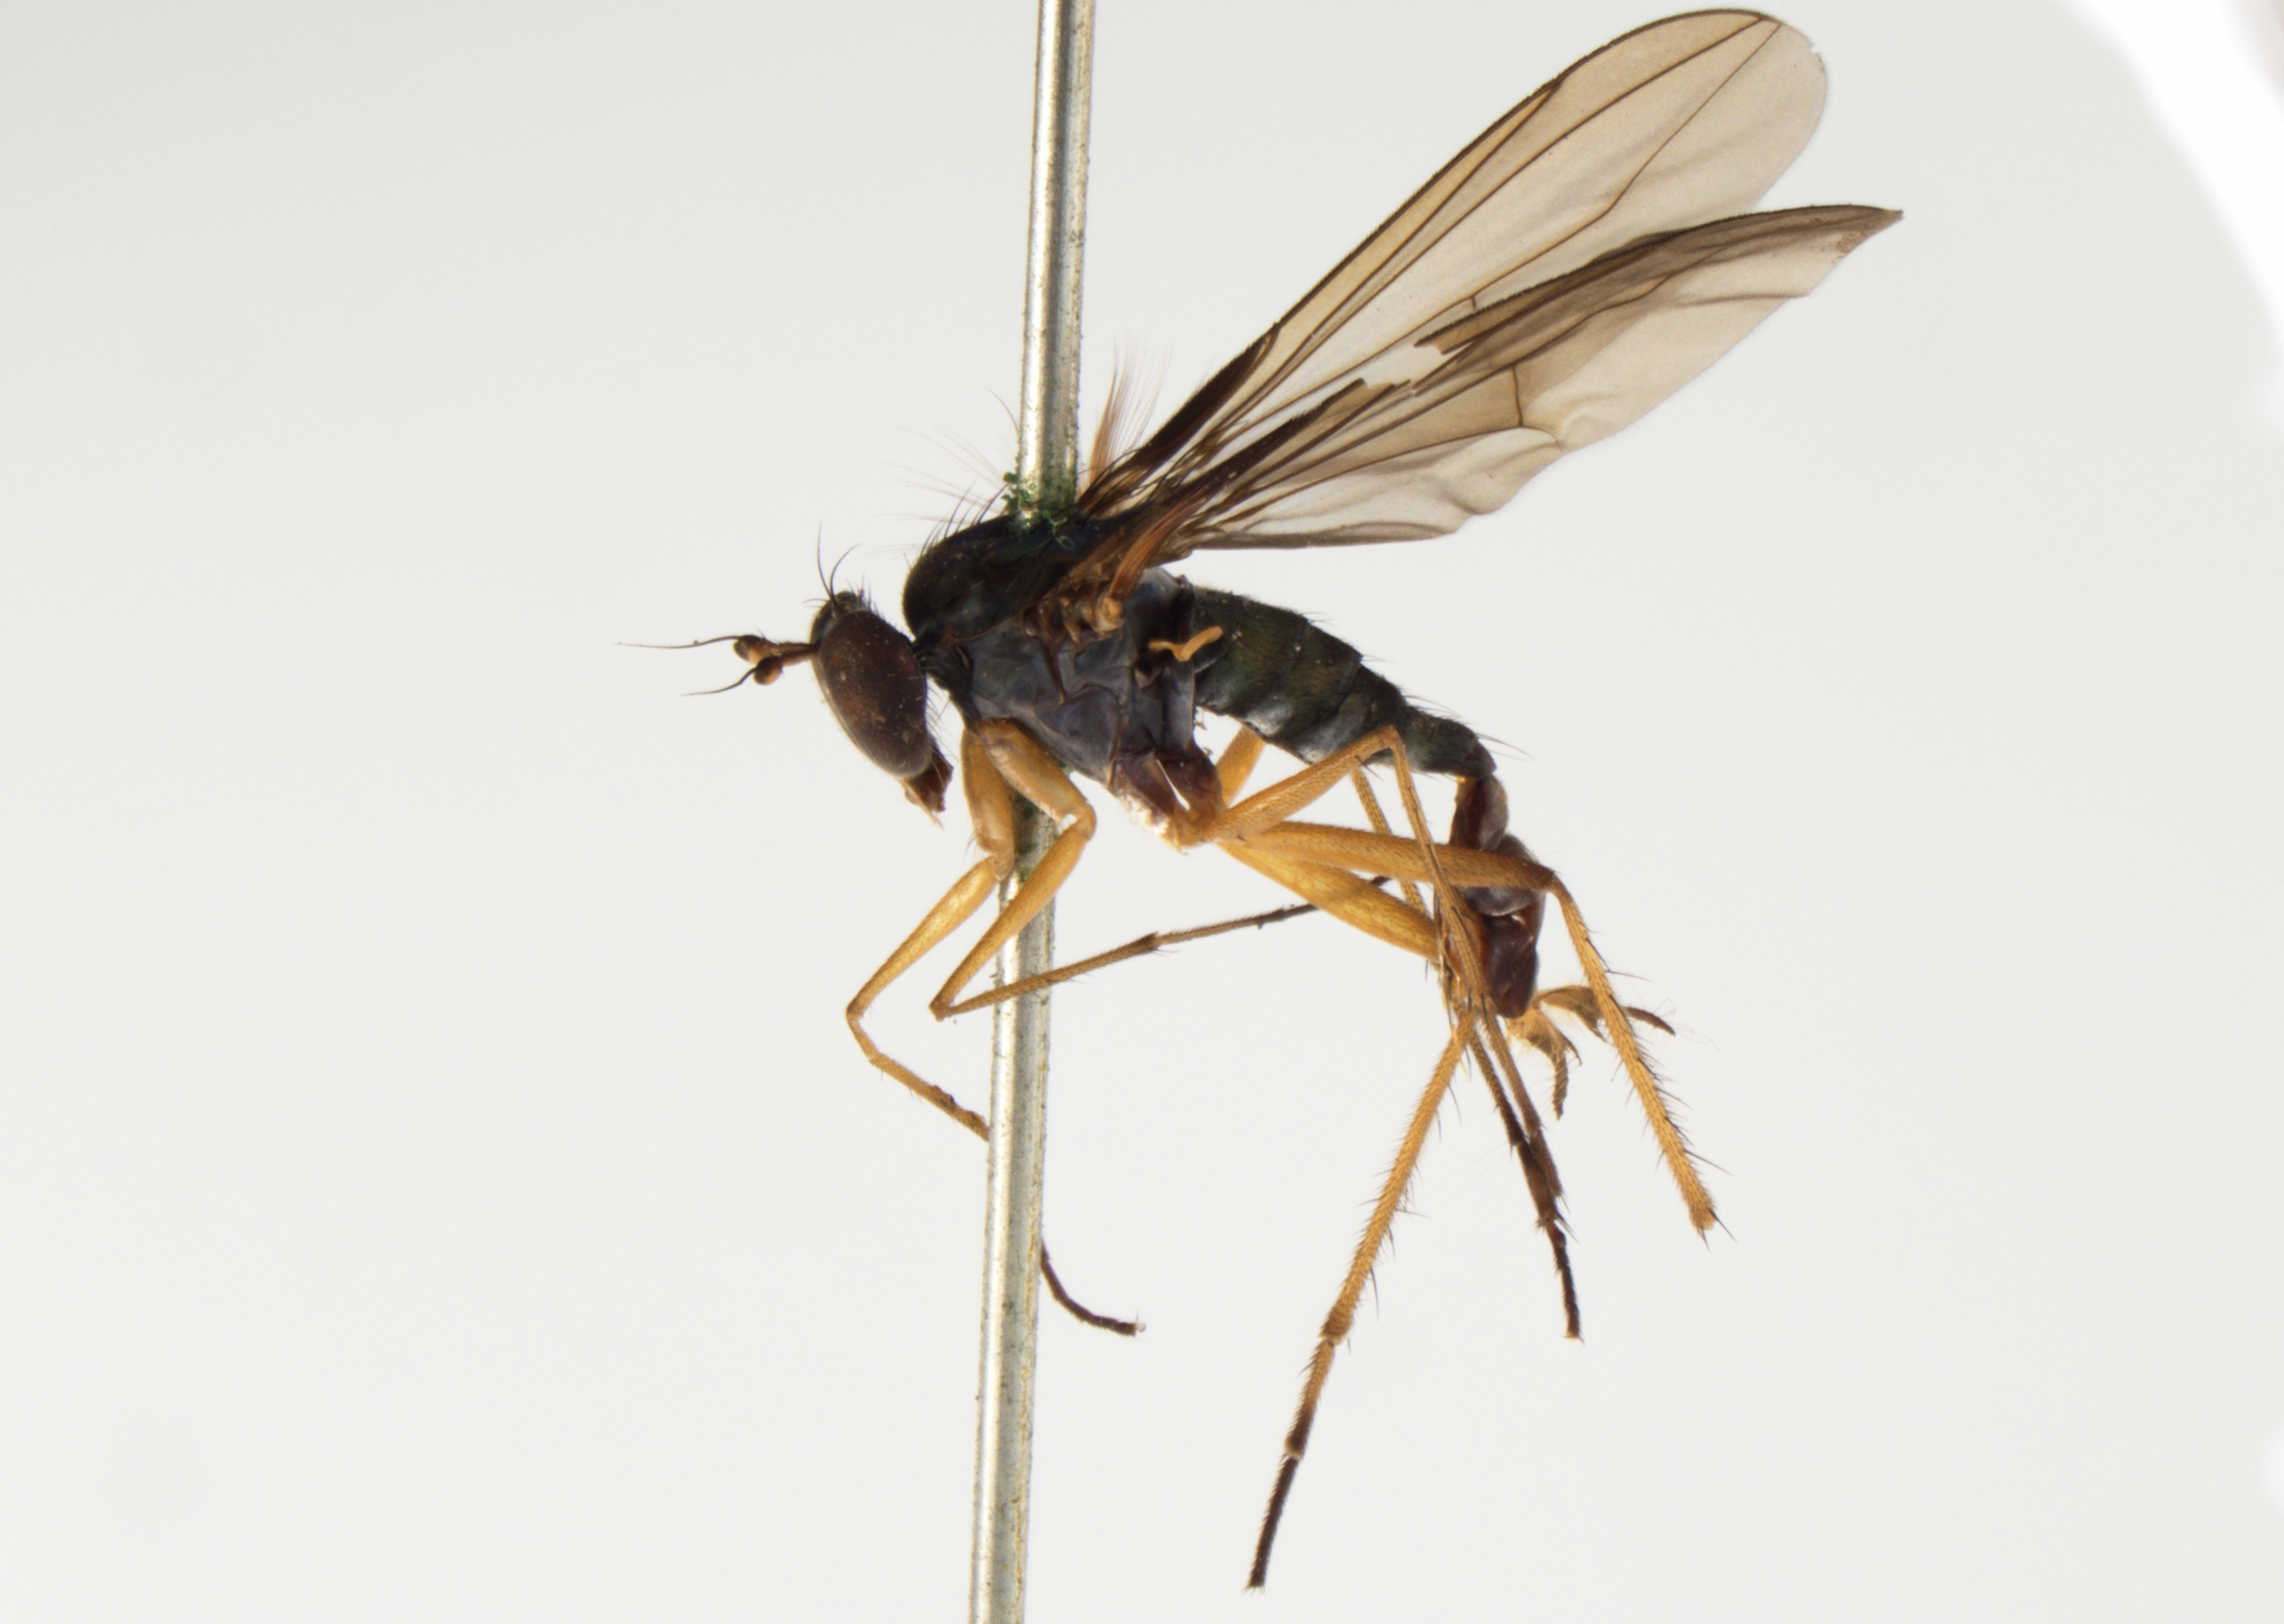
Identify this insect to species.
Polymedon nimius
